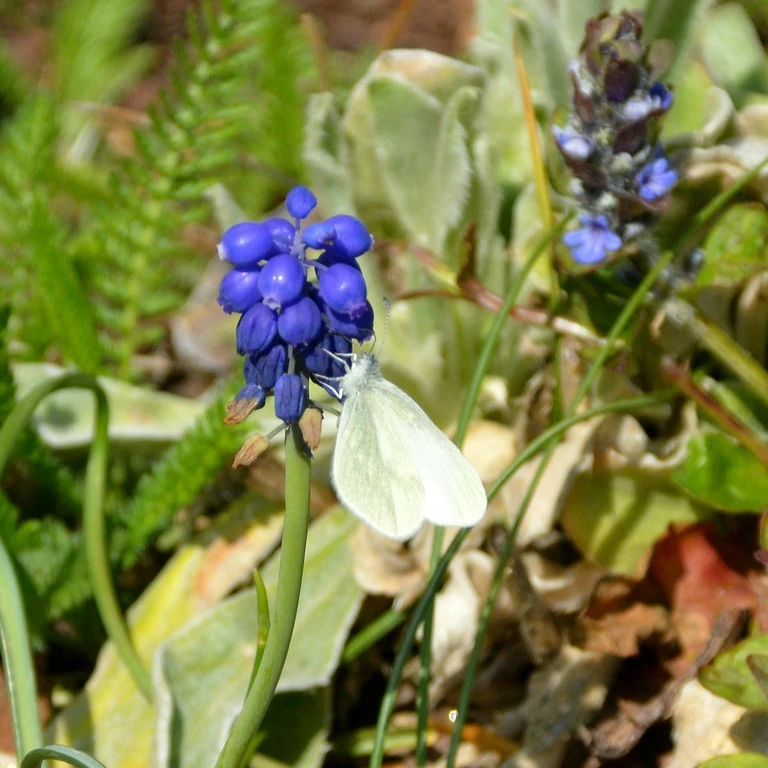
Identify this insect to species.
Leptidea sinapis/juvernica
